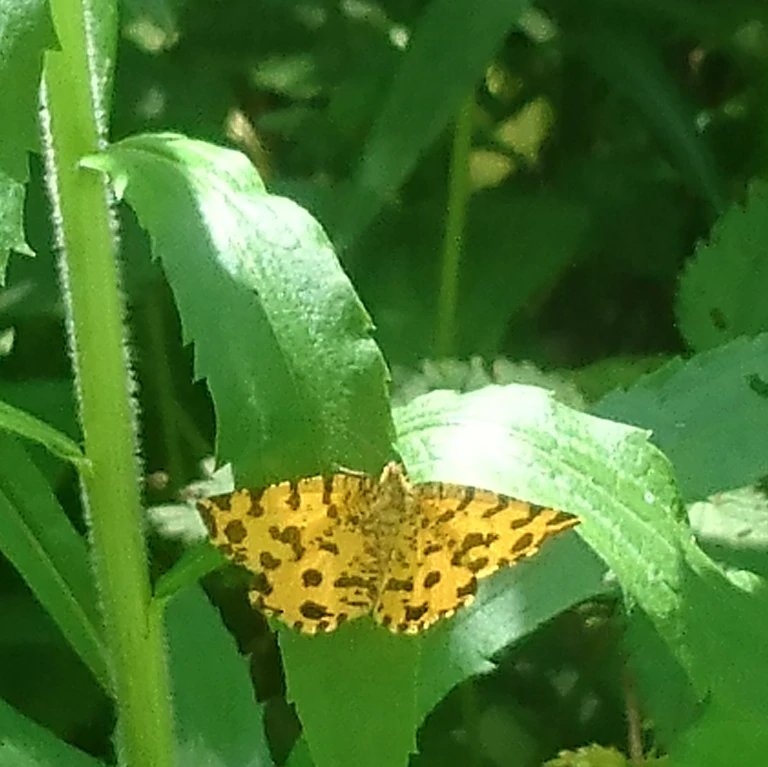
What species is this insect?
Pseudopanthera macularia
